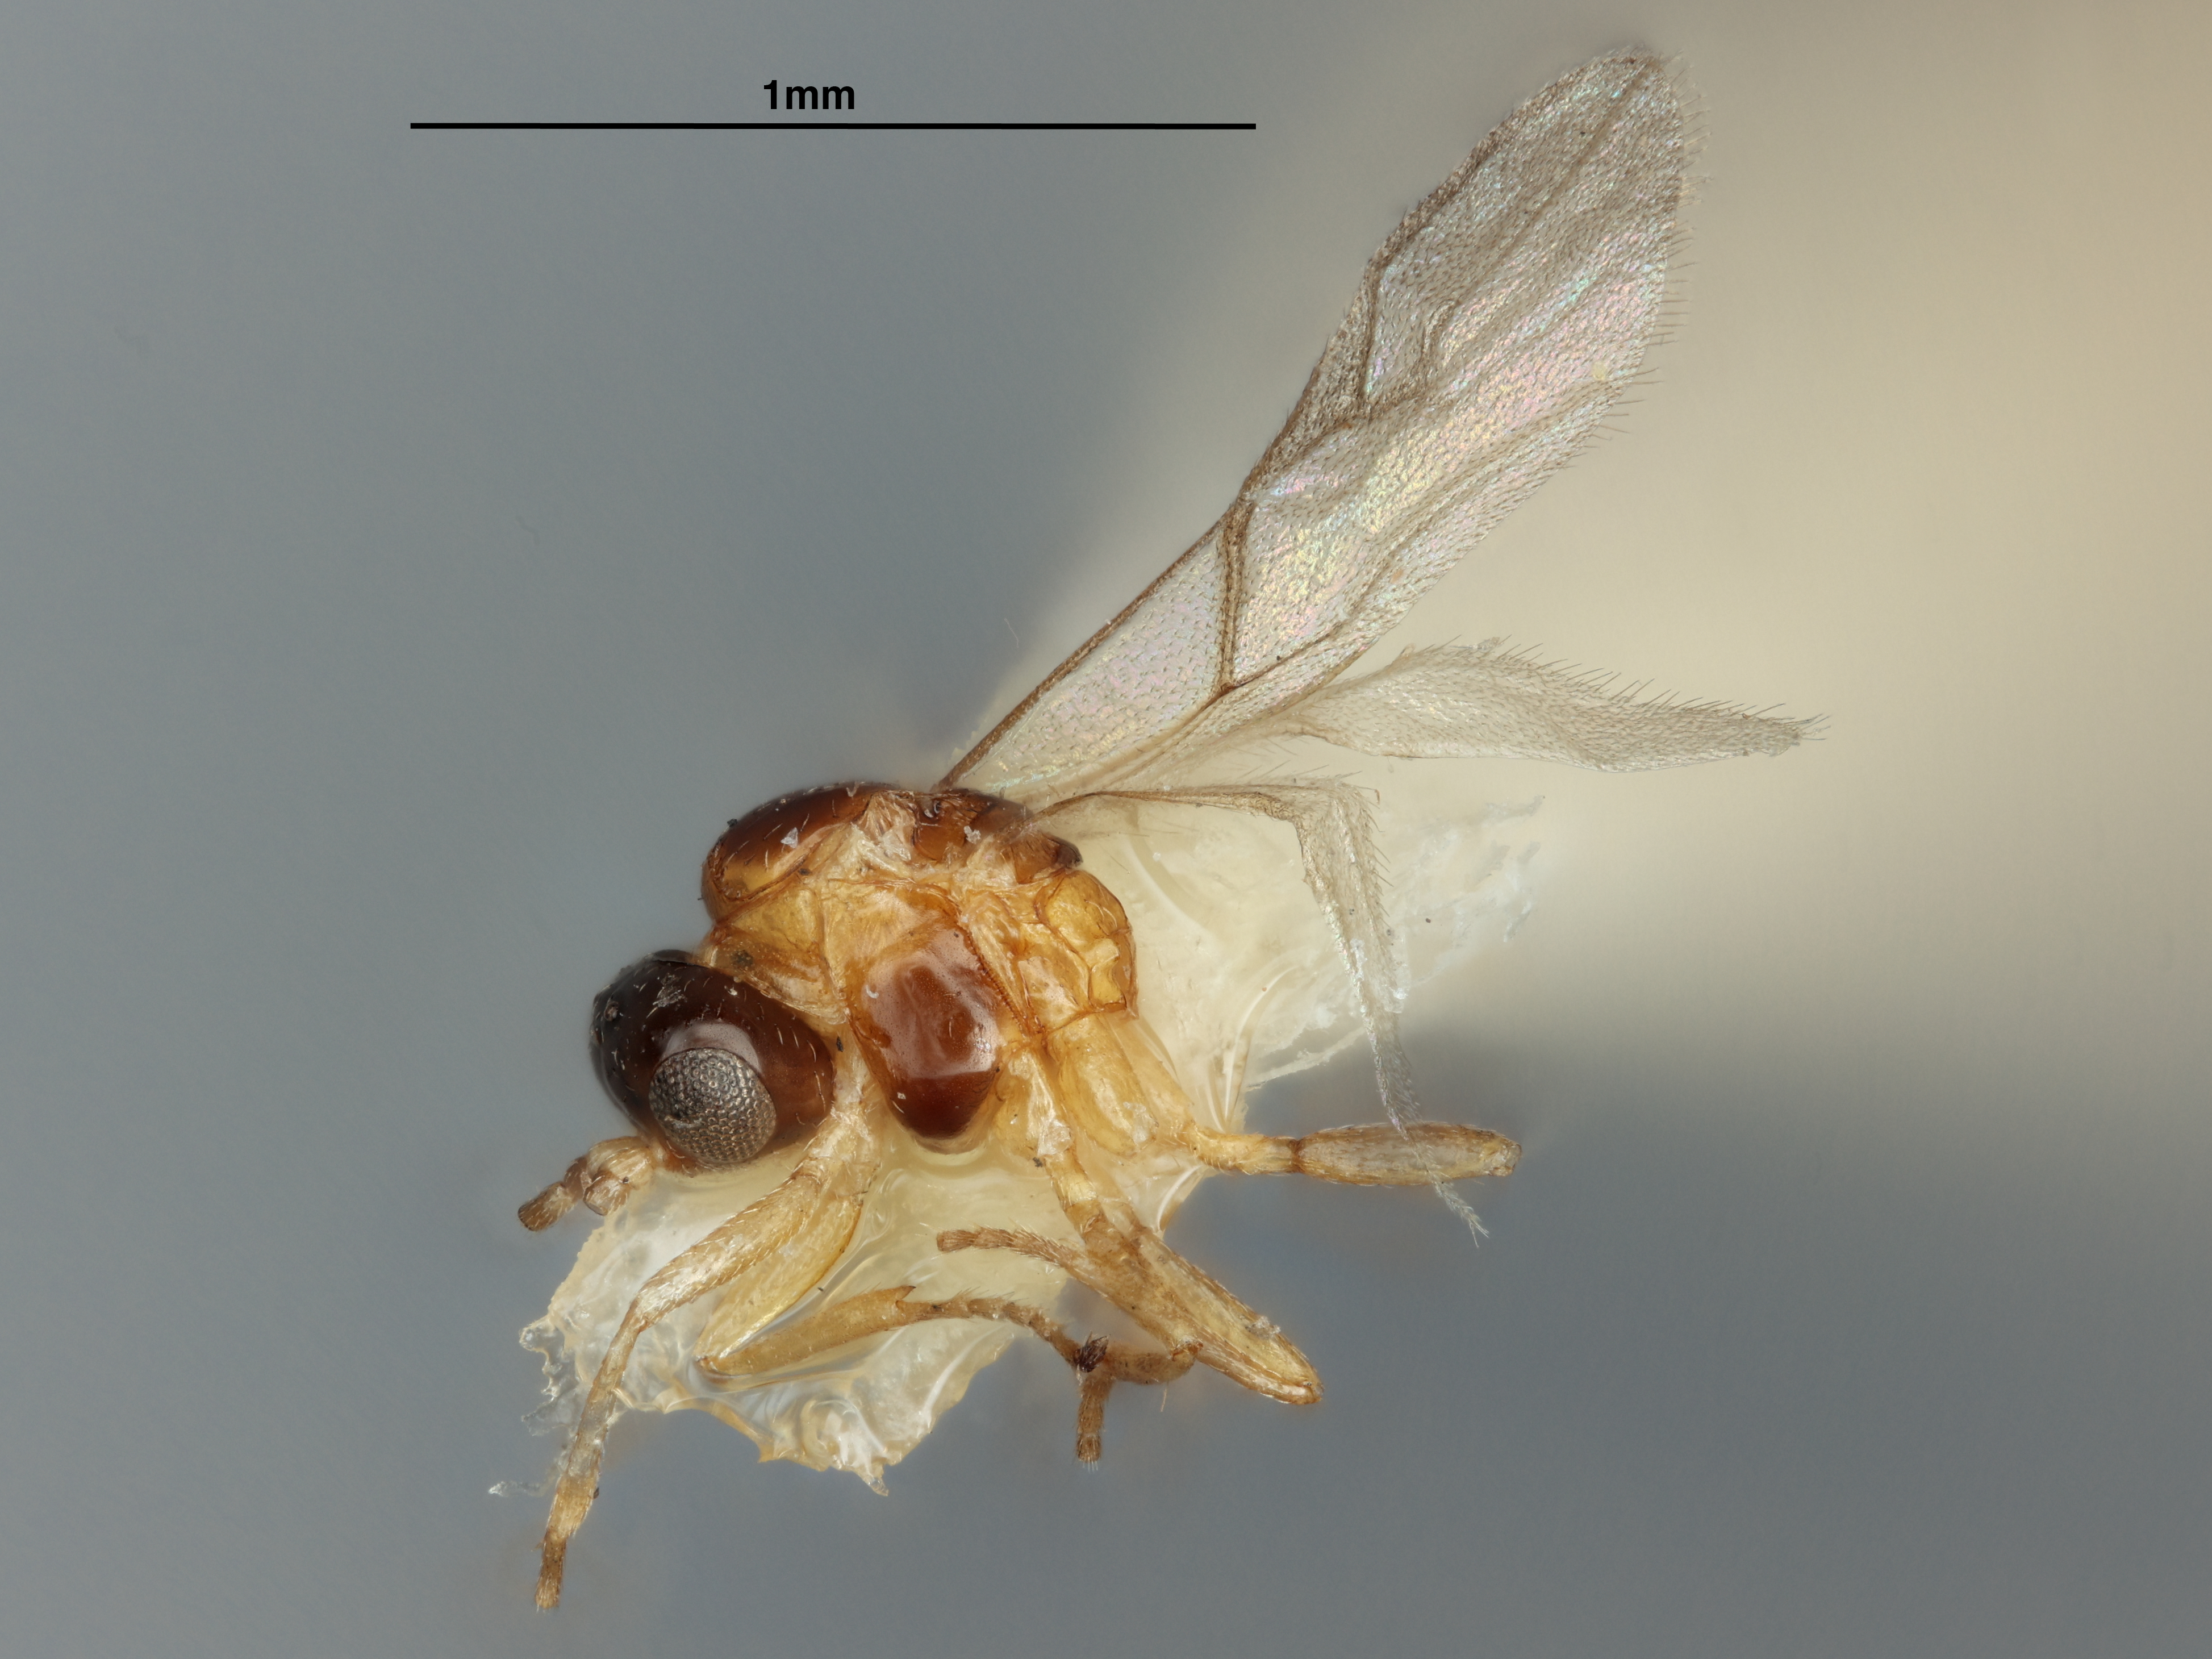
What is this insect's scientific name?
Lysiphlebus rugosa
